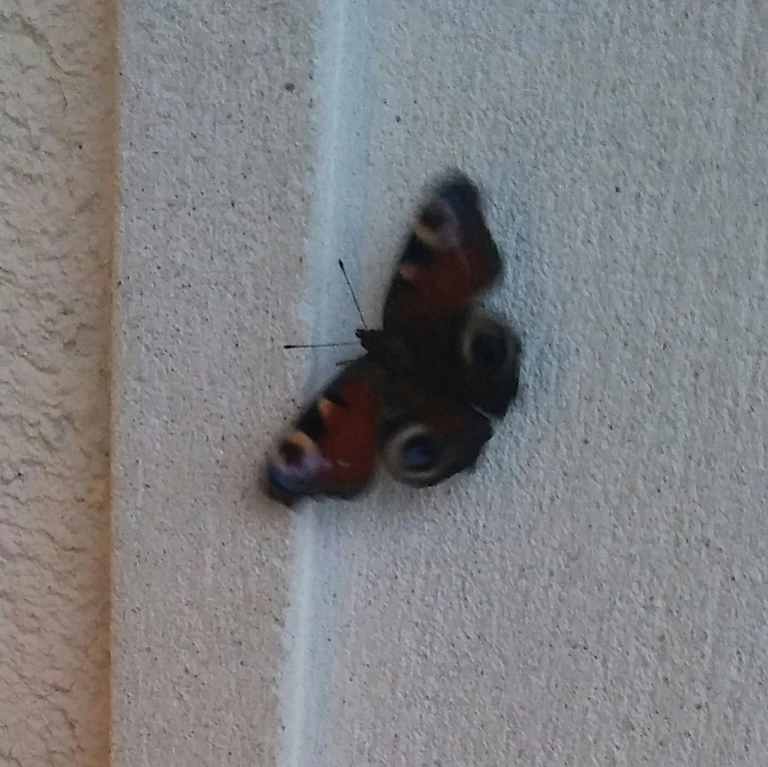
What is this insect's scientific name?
Aglais io
